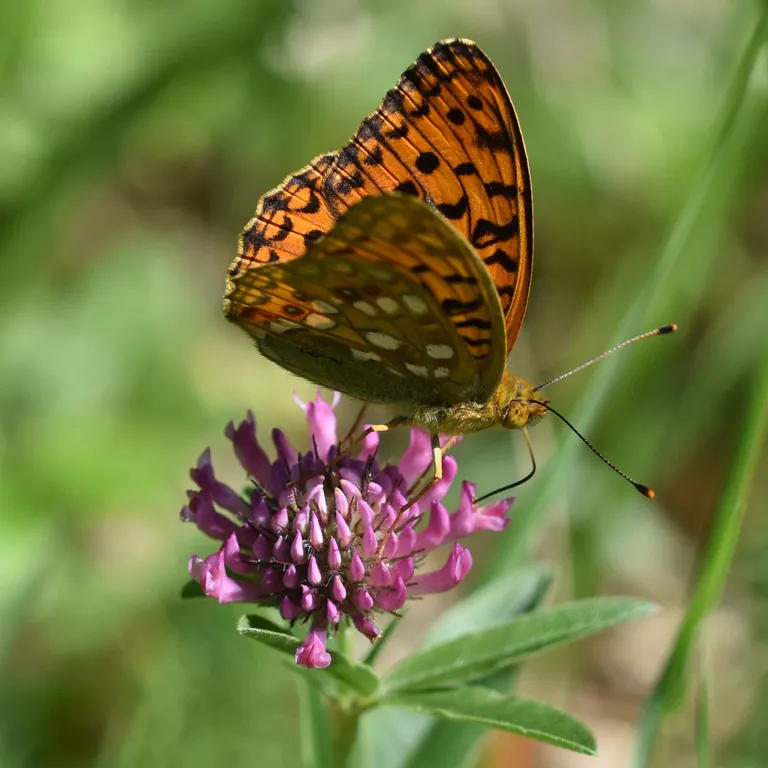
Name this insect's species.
Fabriciana adippe
